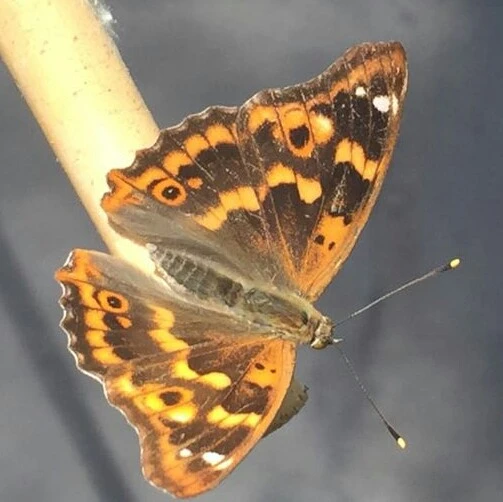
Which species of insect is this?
Apatura ilia
